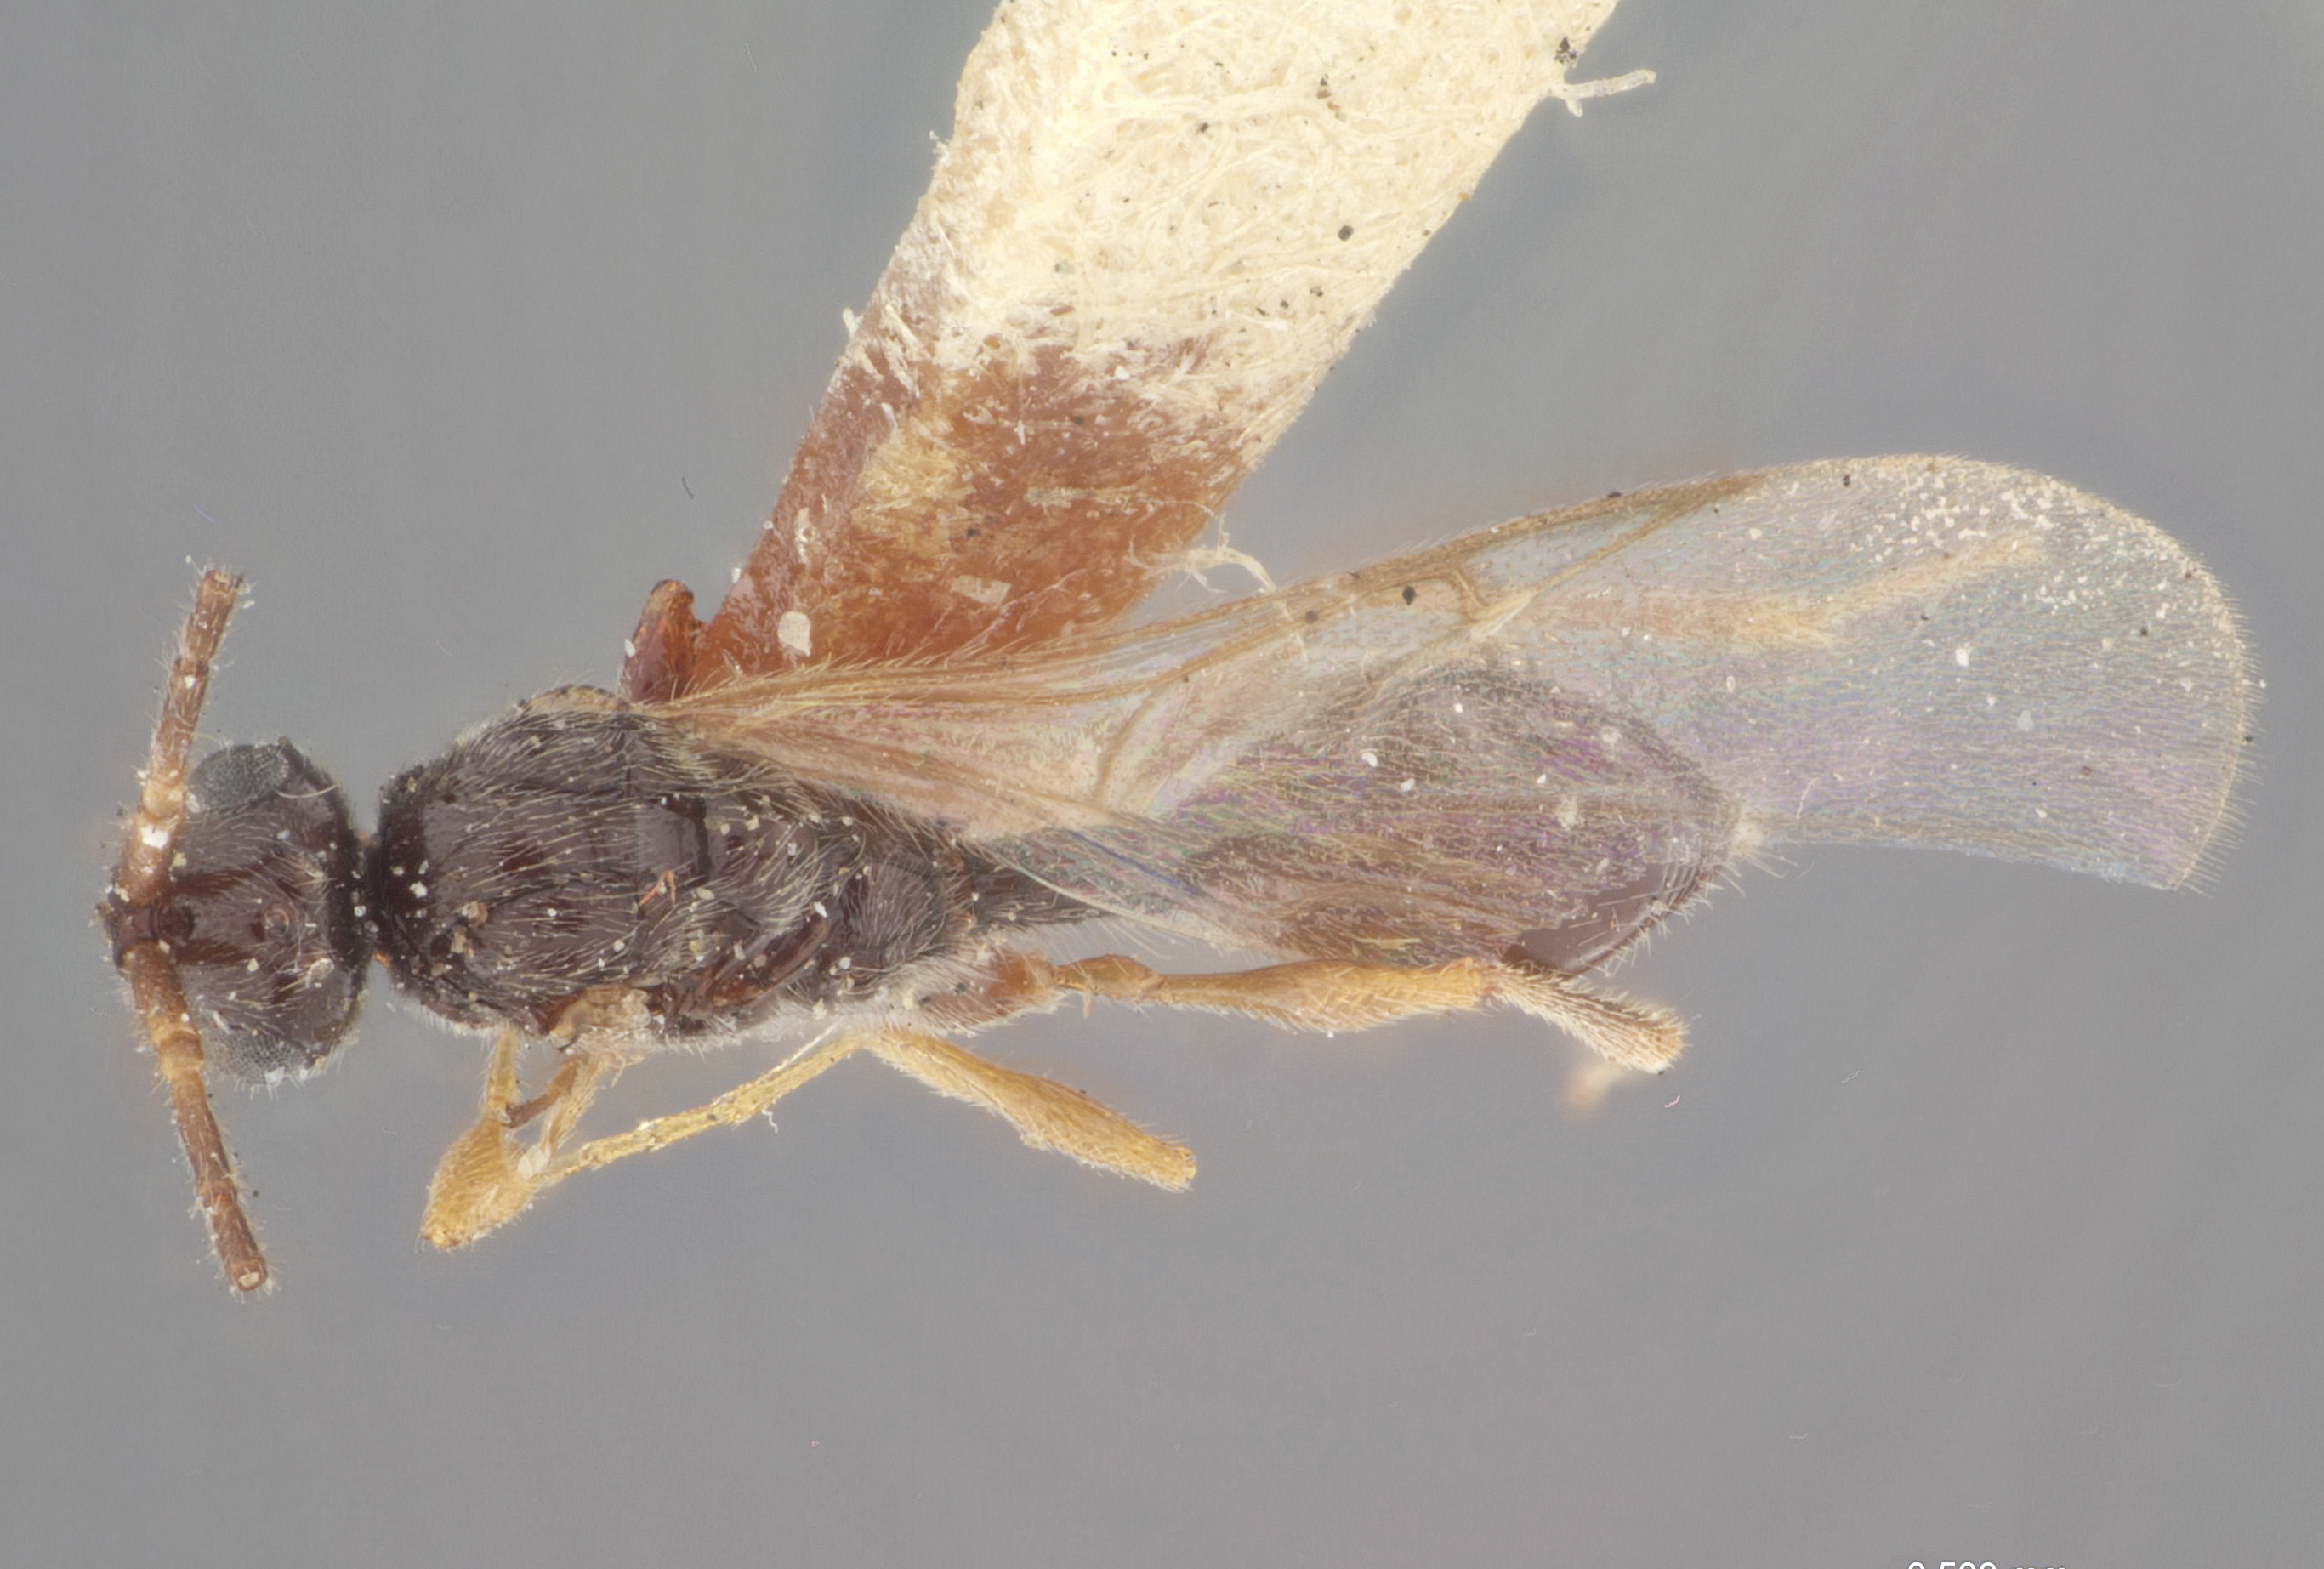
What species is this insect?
Anectata polita
